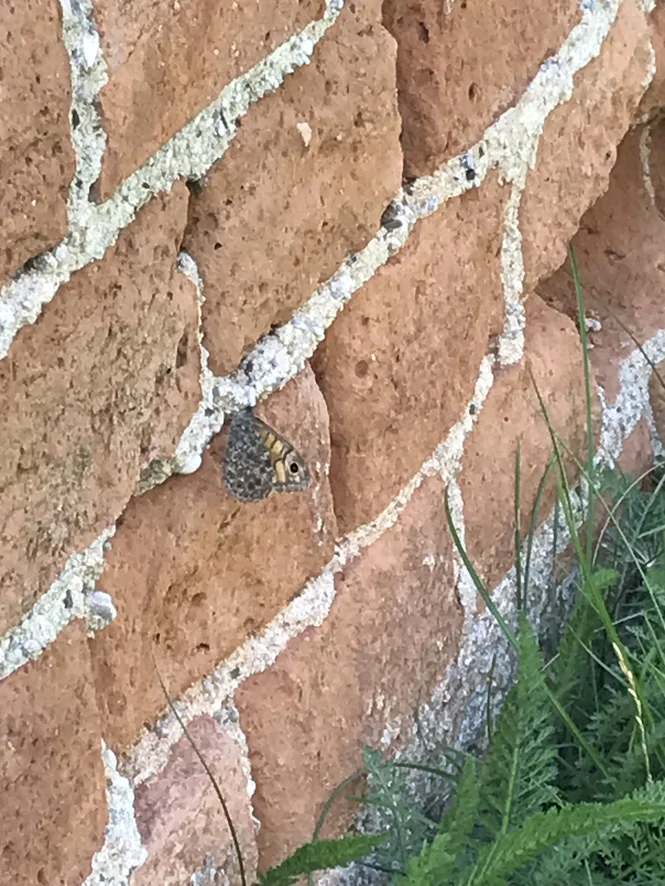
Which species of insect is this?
Lasiommata megera (also Pararge megera)
